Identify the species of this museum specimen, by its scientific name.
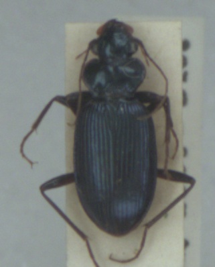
Leistus spinibarbis
